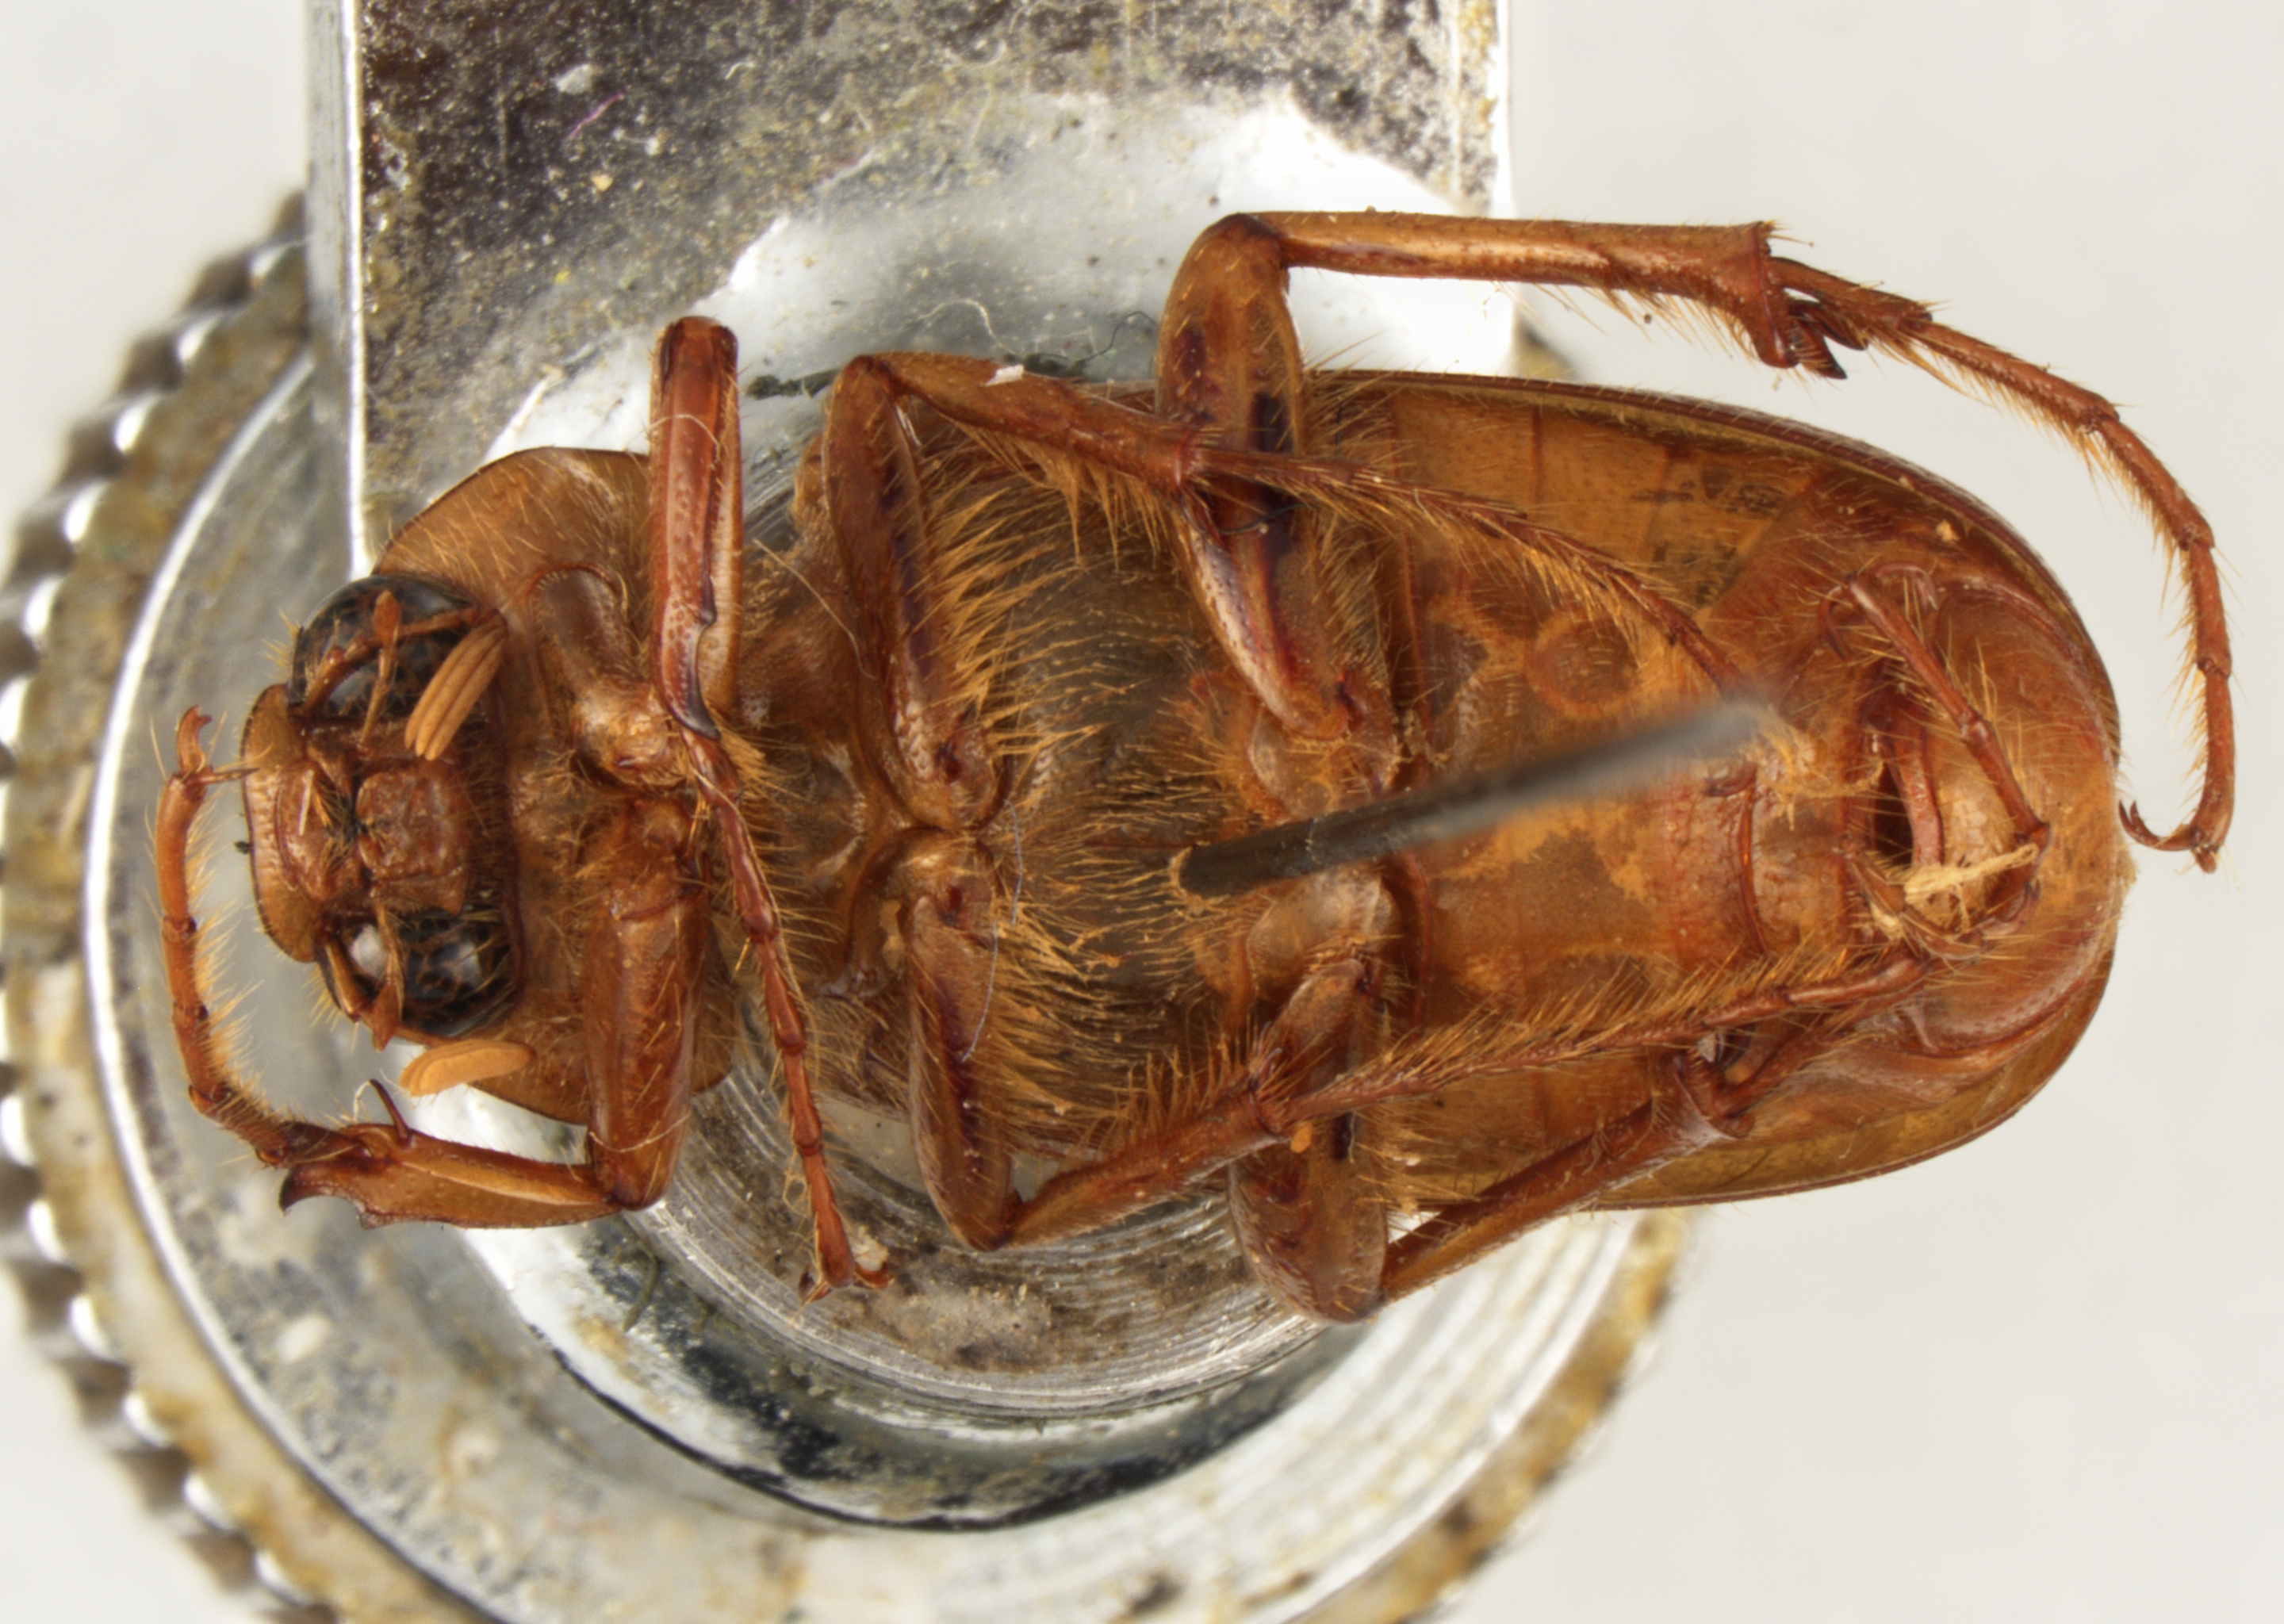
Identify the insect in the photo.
Chlaenobia arrowi
